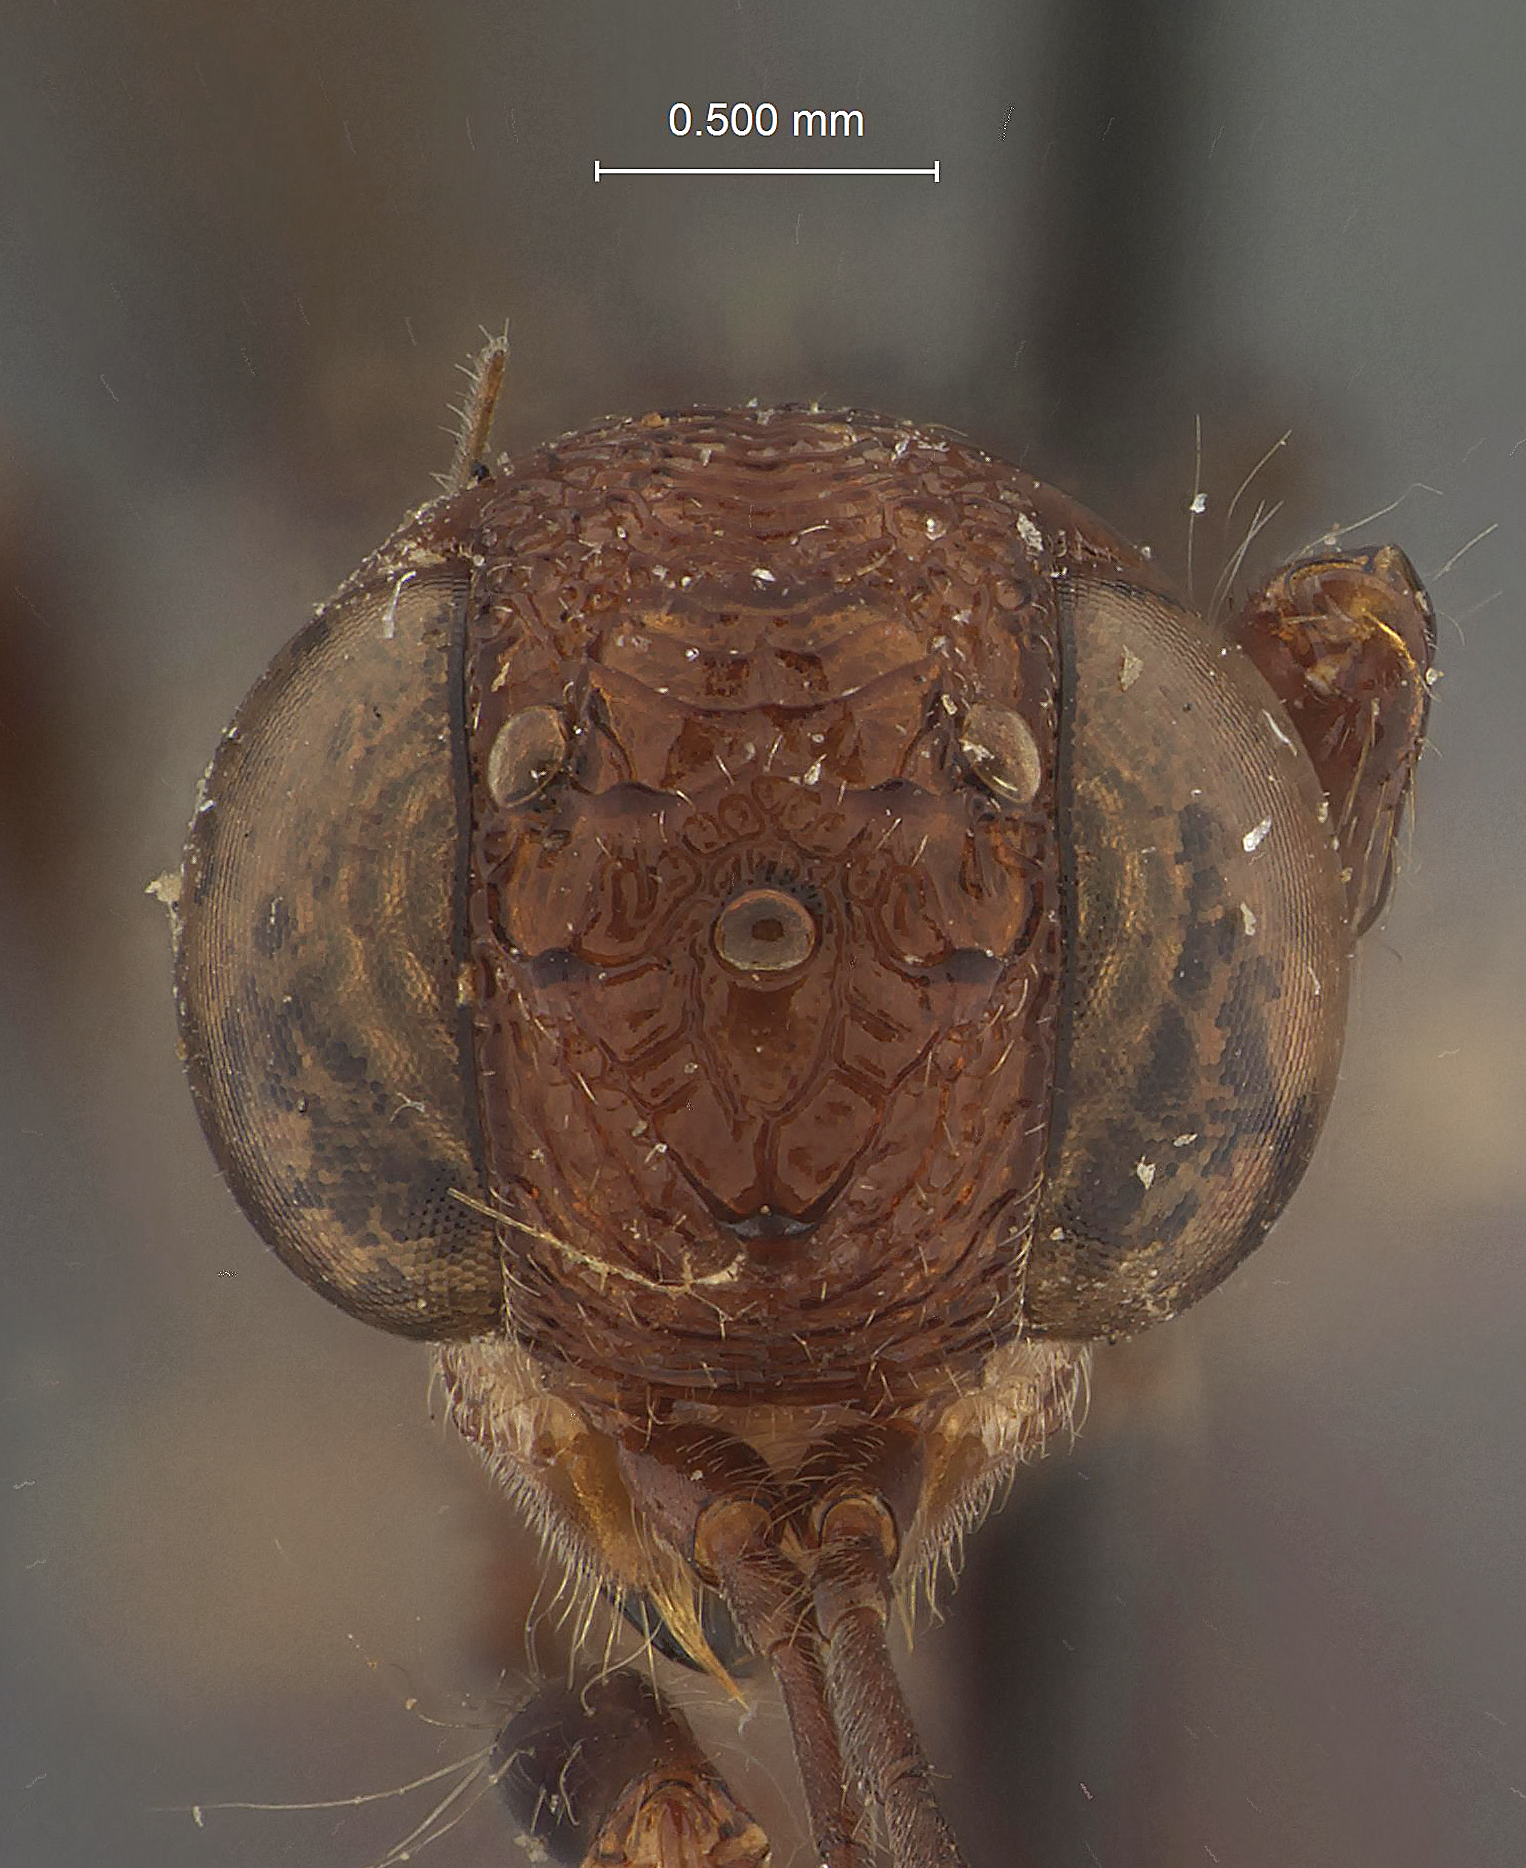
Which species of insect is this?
Stephanus aequalis
